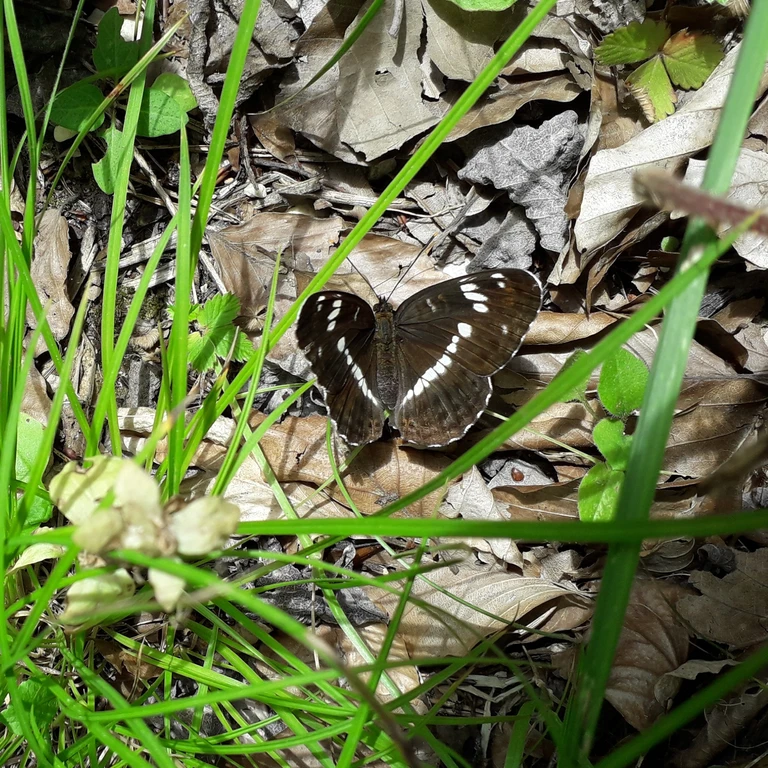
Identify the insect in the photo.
Limenitis camilla (also Ladoga camilla)
